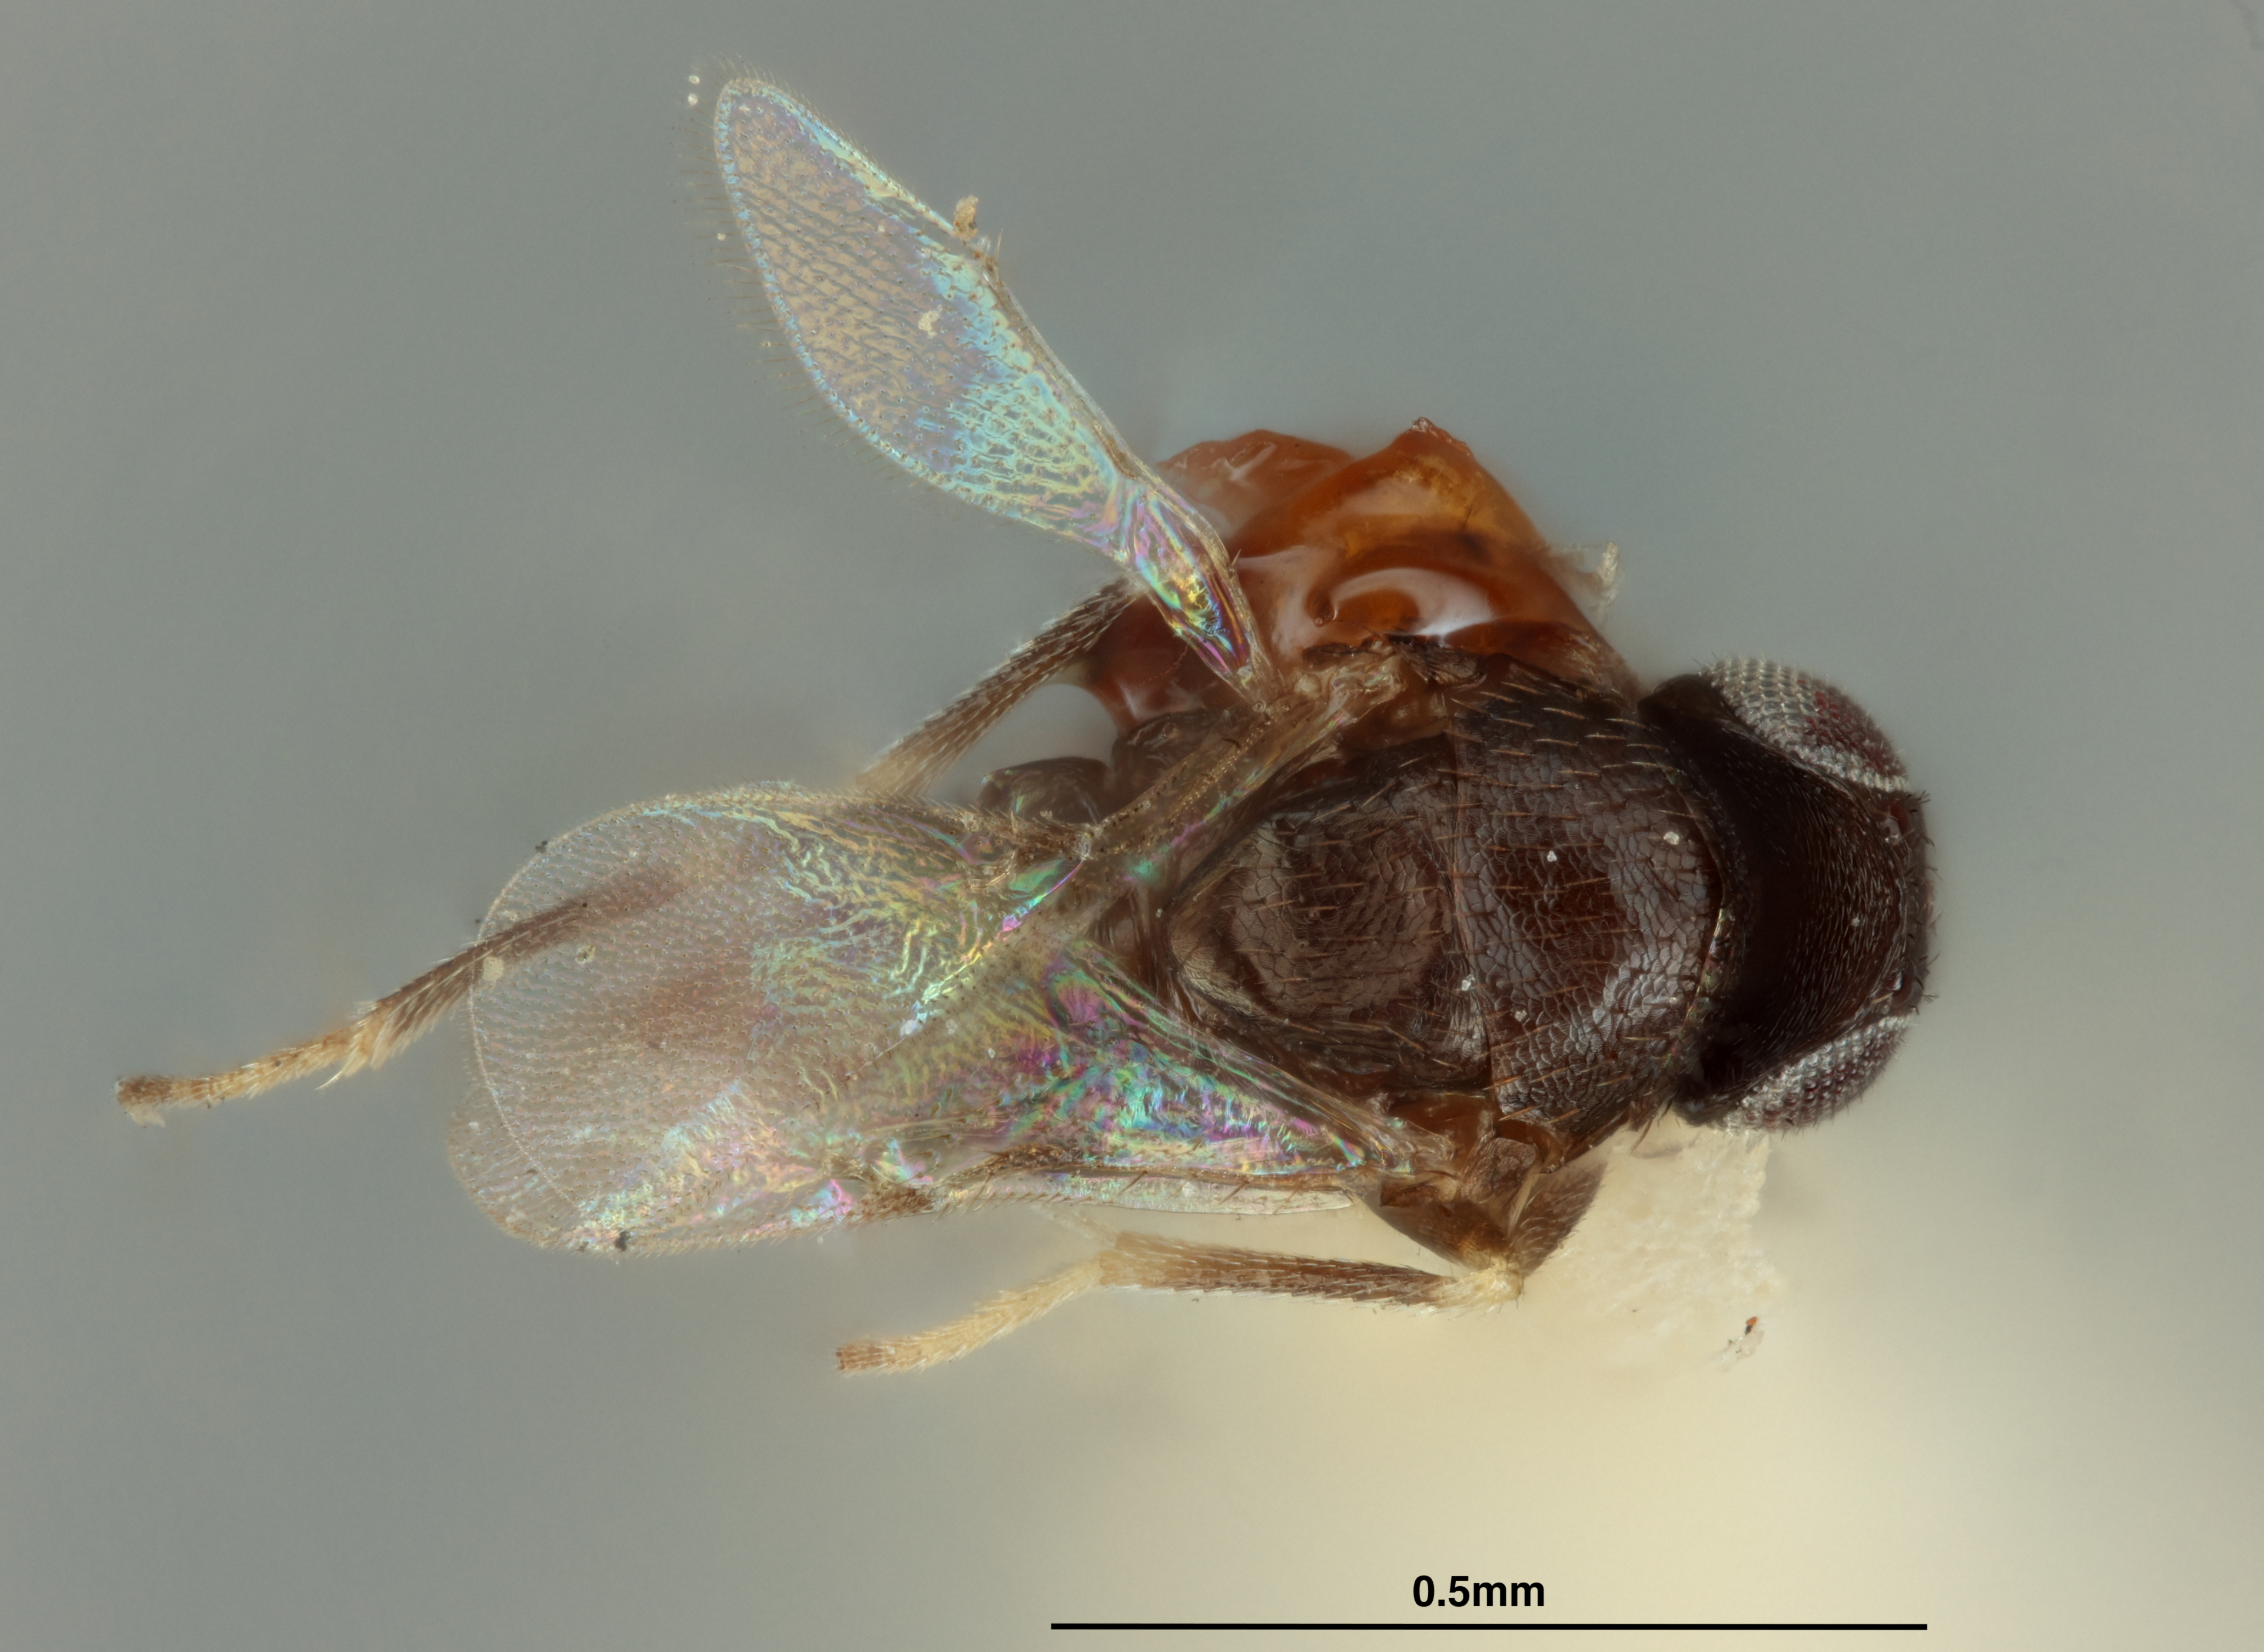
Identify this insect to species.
Pauridia peregrina
